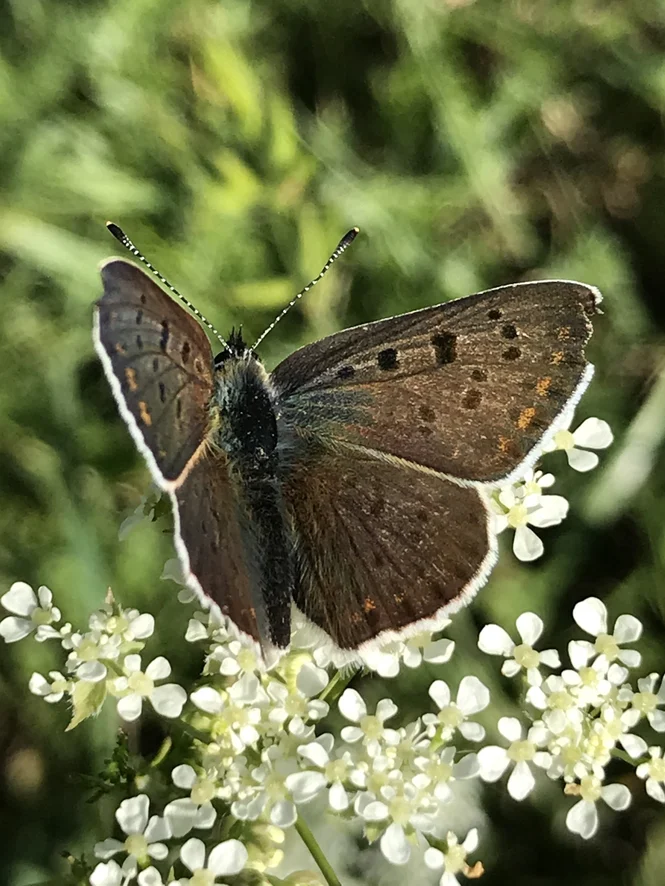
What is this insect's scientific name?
Lycaena tityrus (also Loweia tityrus)
